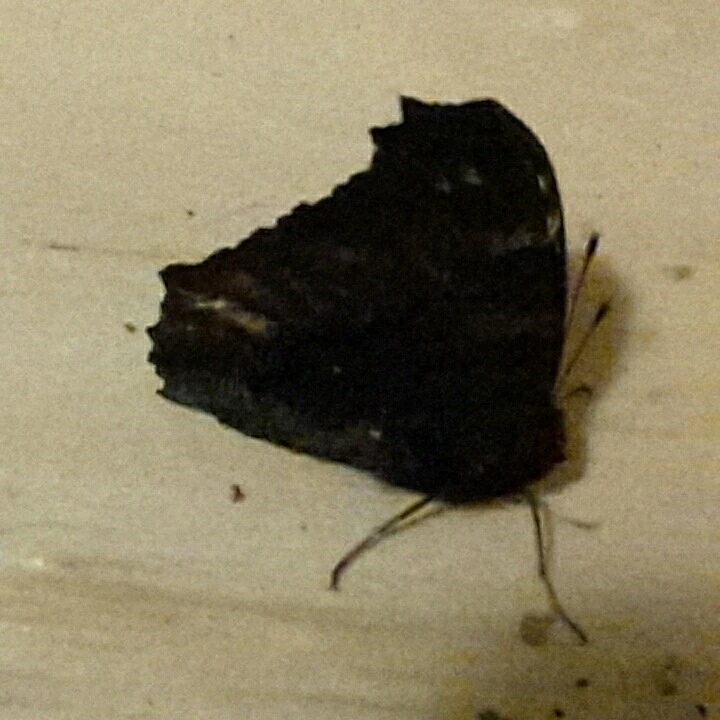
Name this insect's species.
Aglais io
